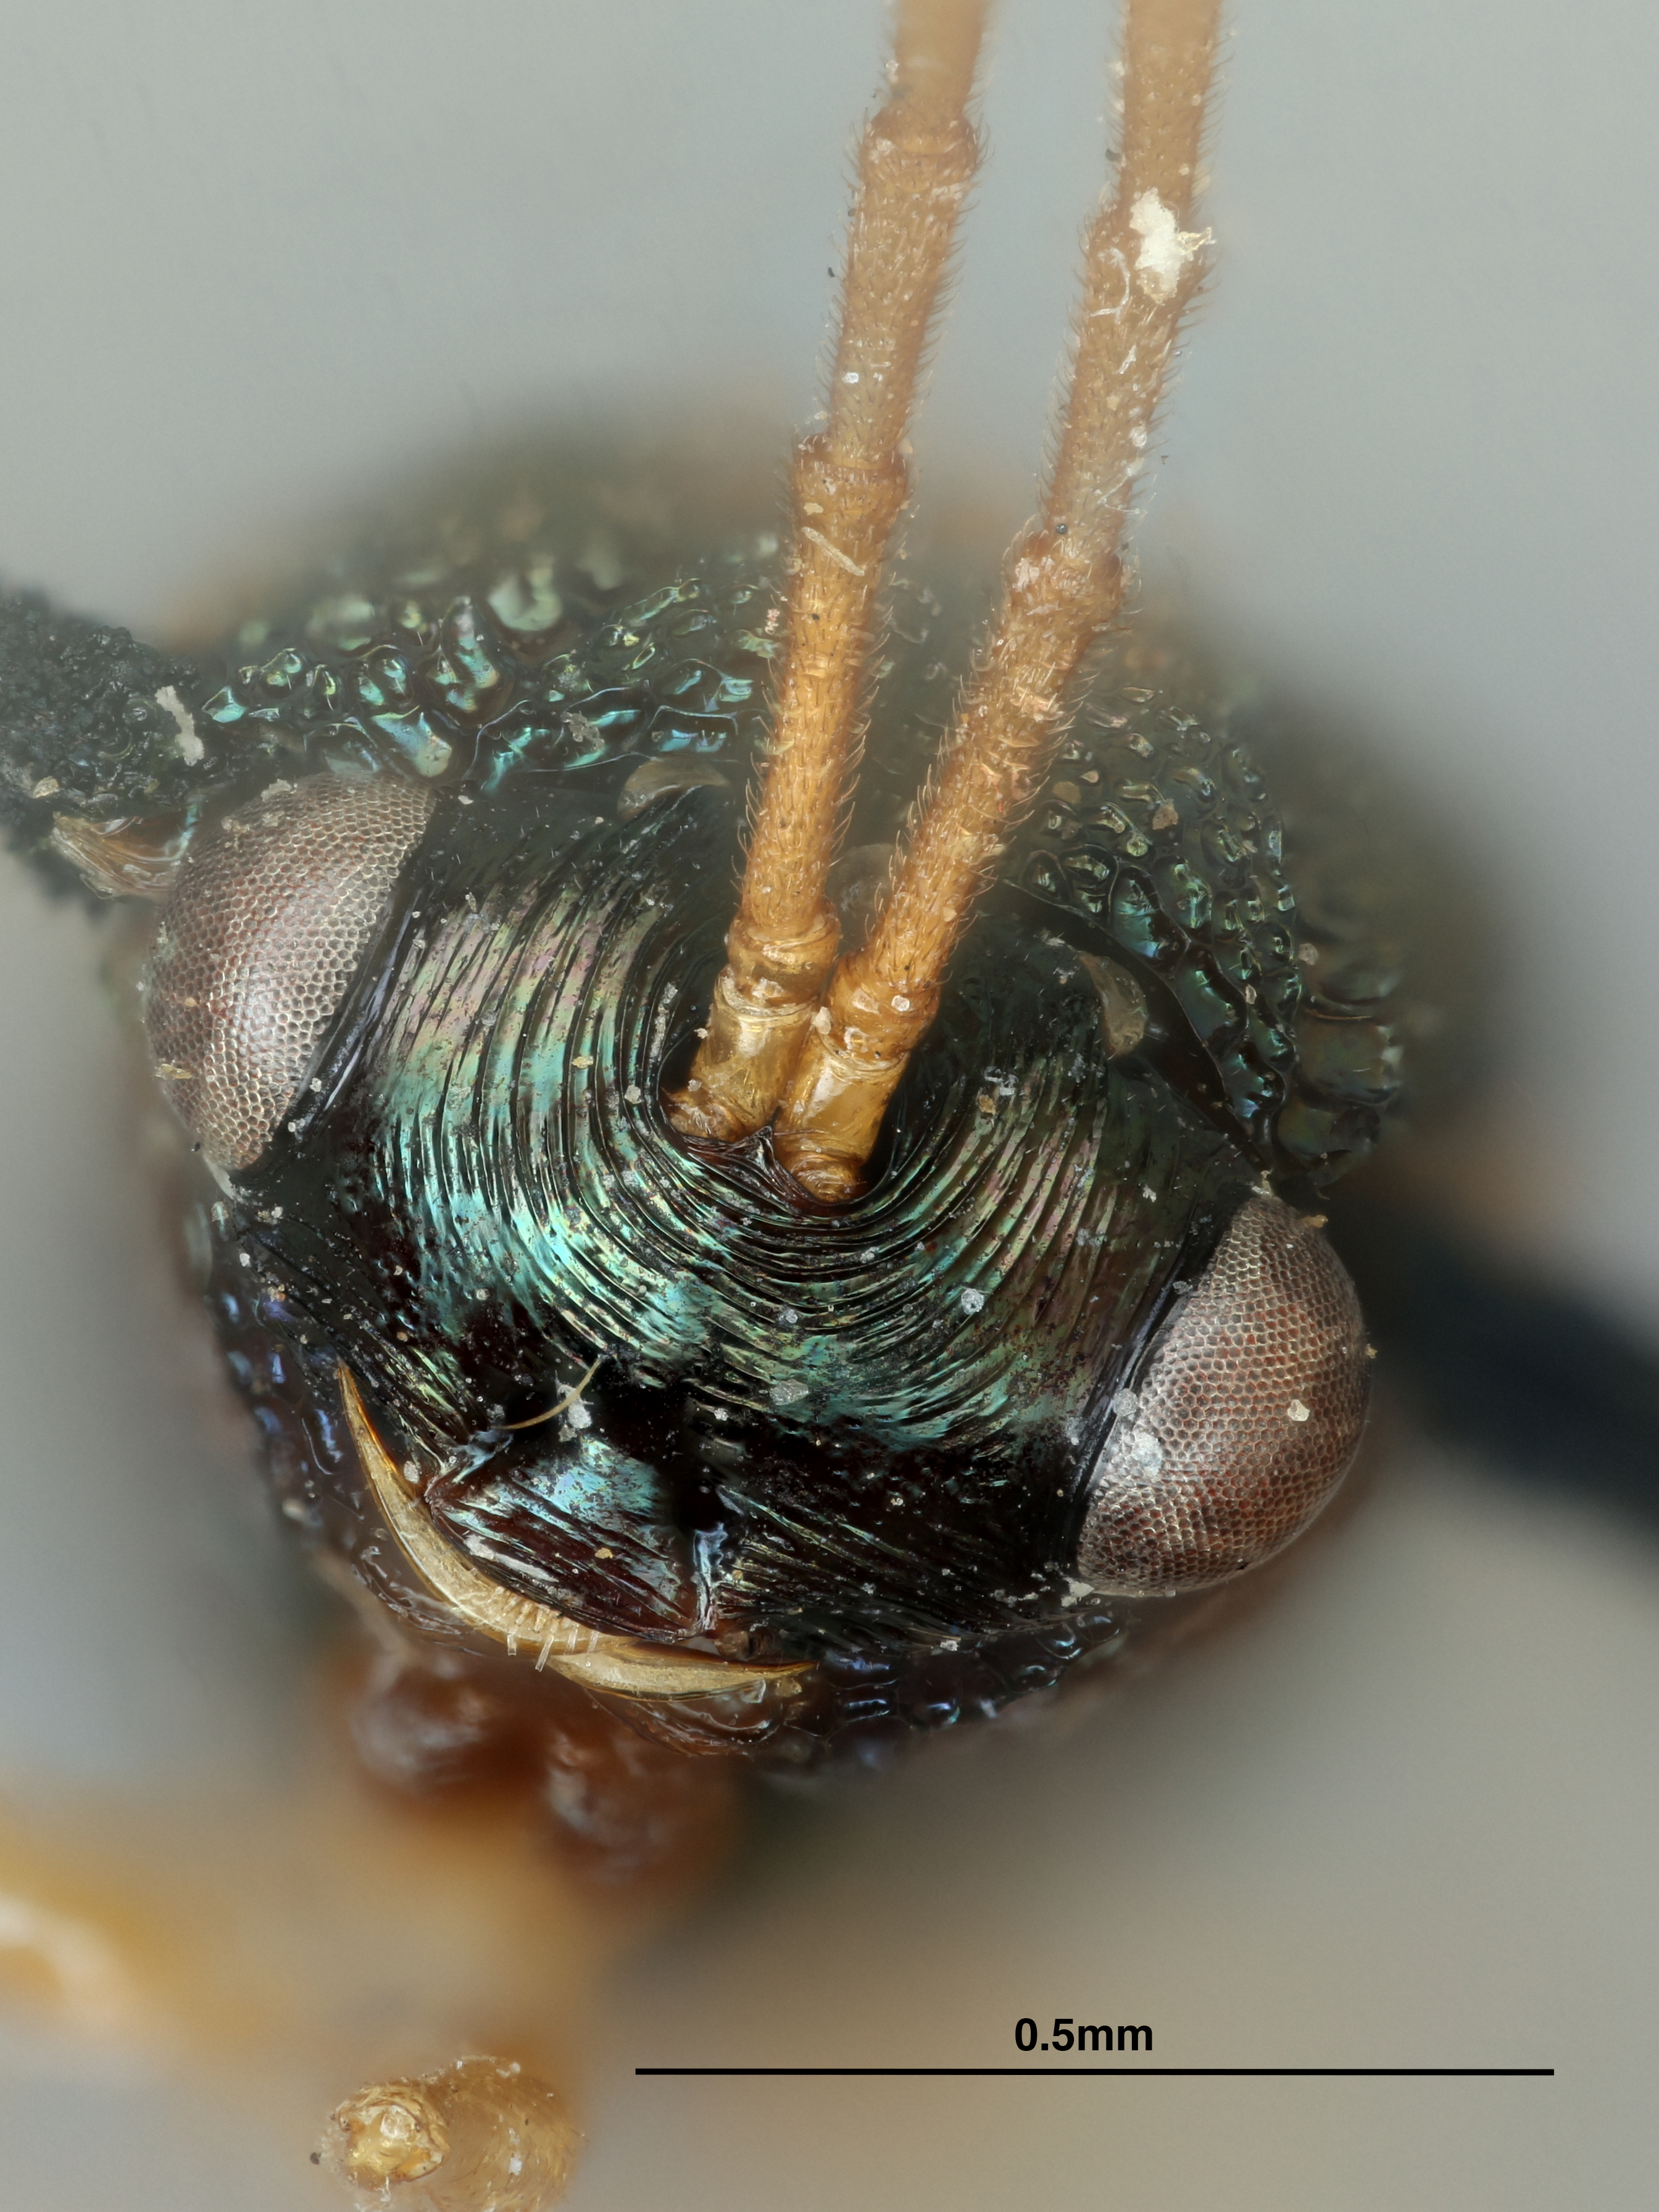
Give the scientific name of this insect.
Schizaspidia tenuicornis
